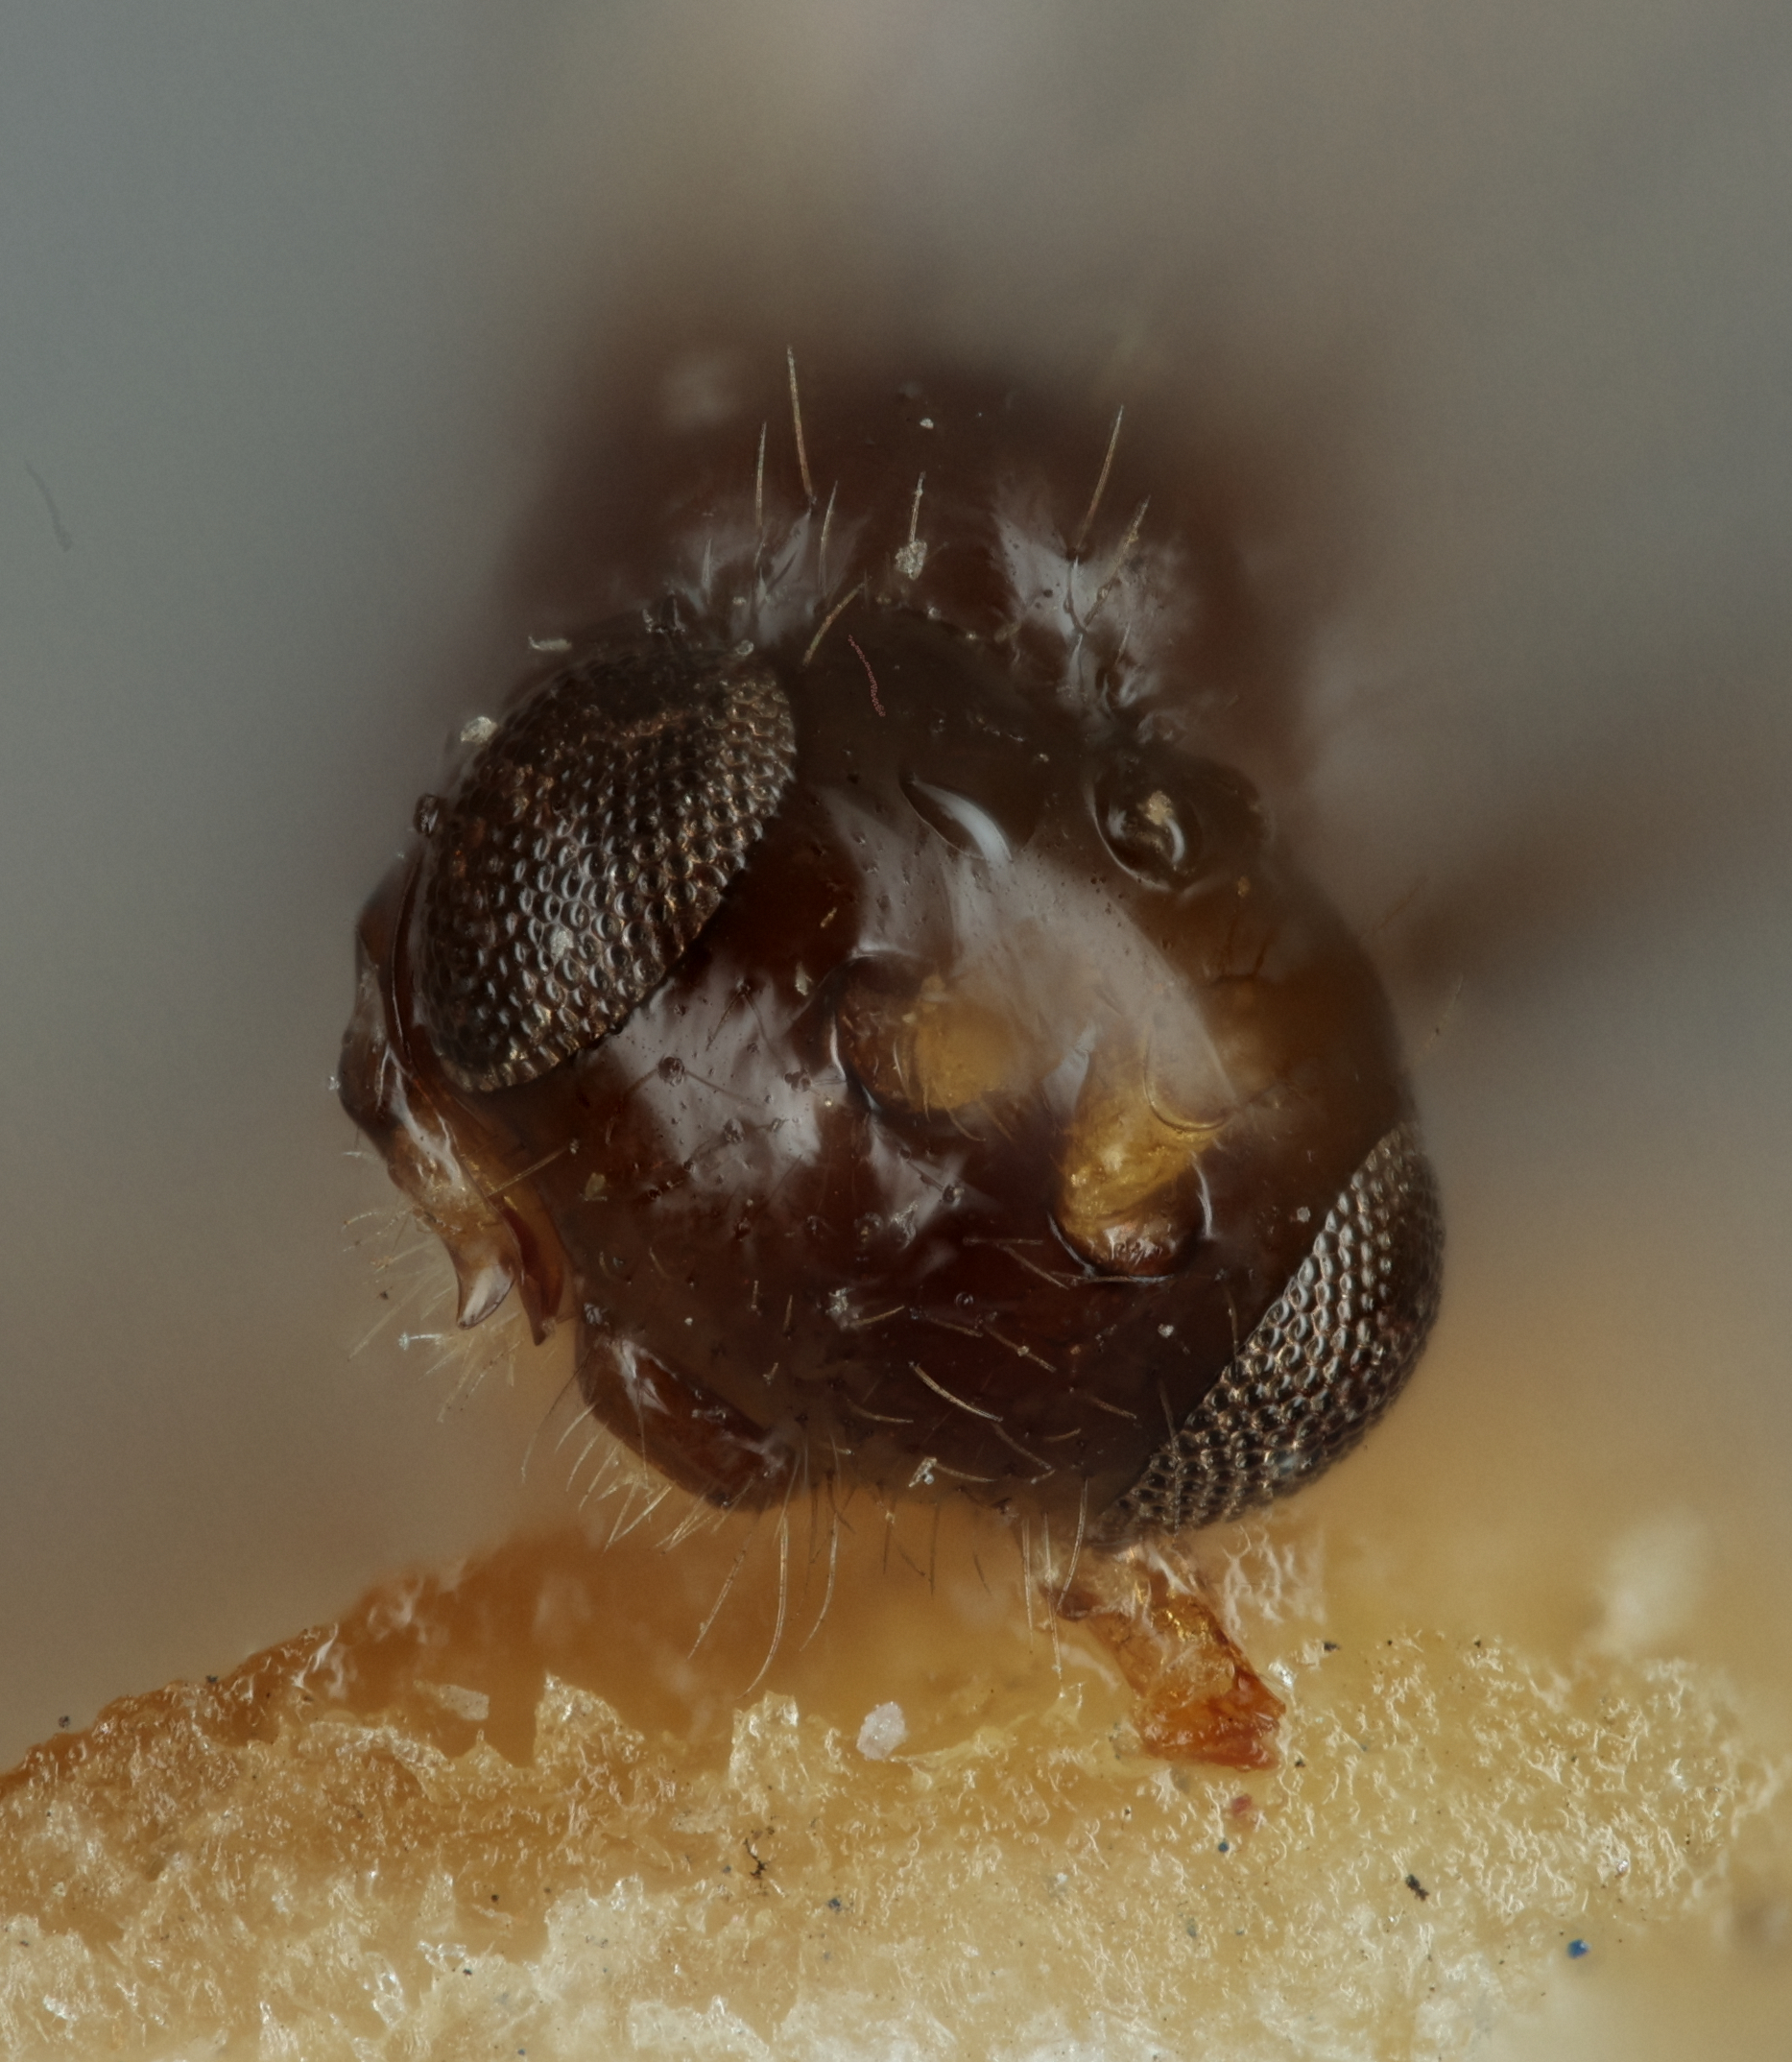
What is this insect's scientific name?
Synaldis rotundidens
